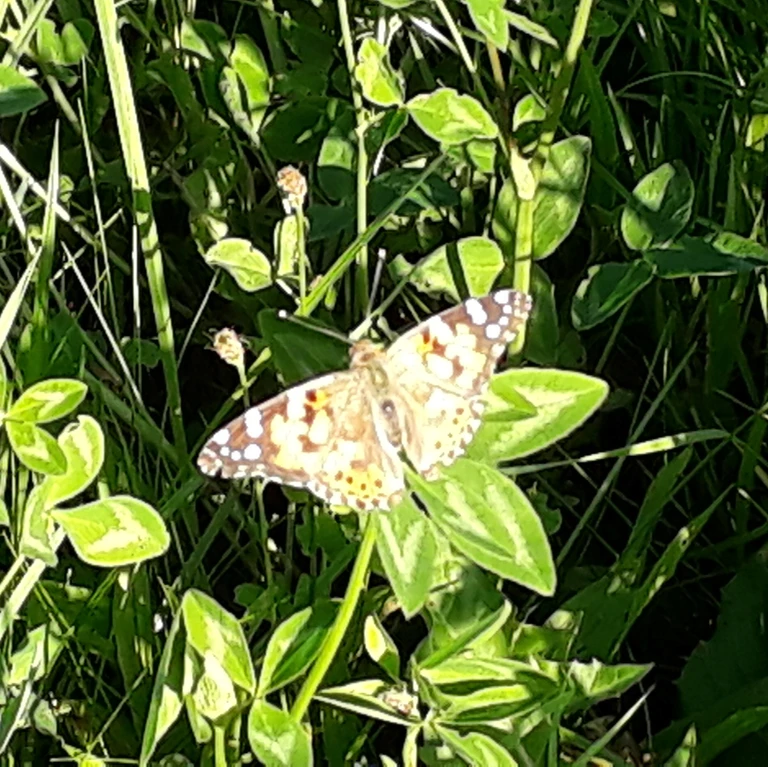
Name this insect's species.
Vanessa cardui
